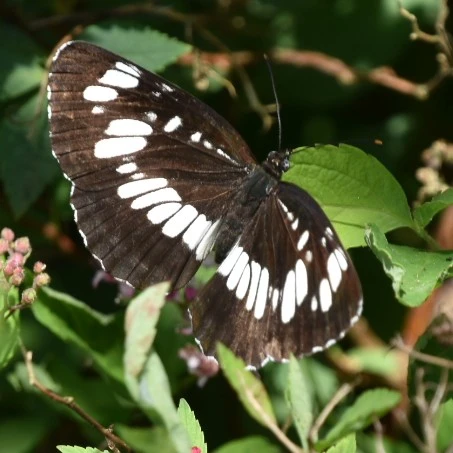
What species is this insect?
Neptis rivularis
